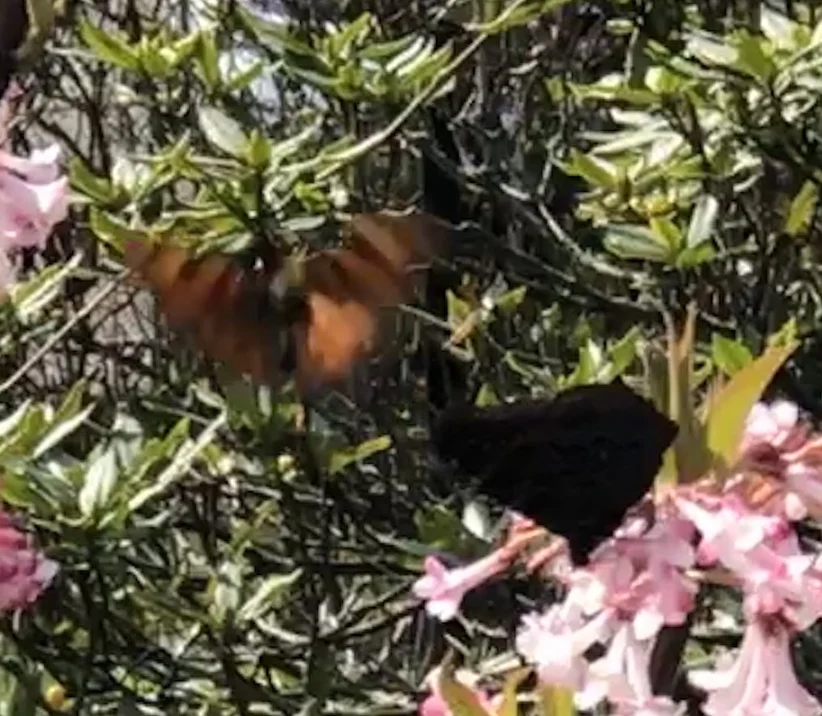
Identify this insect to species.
Polygonia c-album
